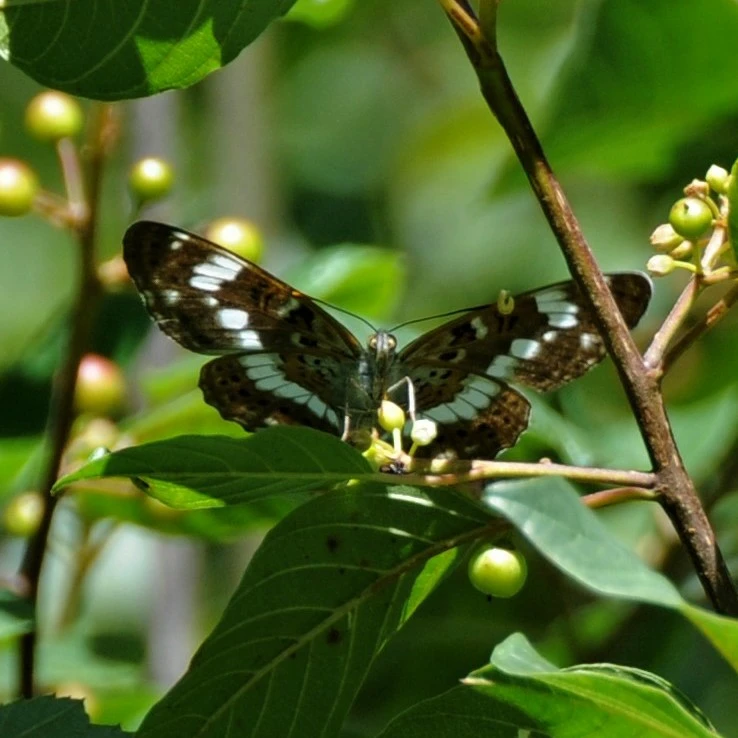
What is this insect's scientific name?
Limenitis camilla (also Ladoga camilla)
